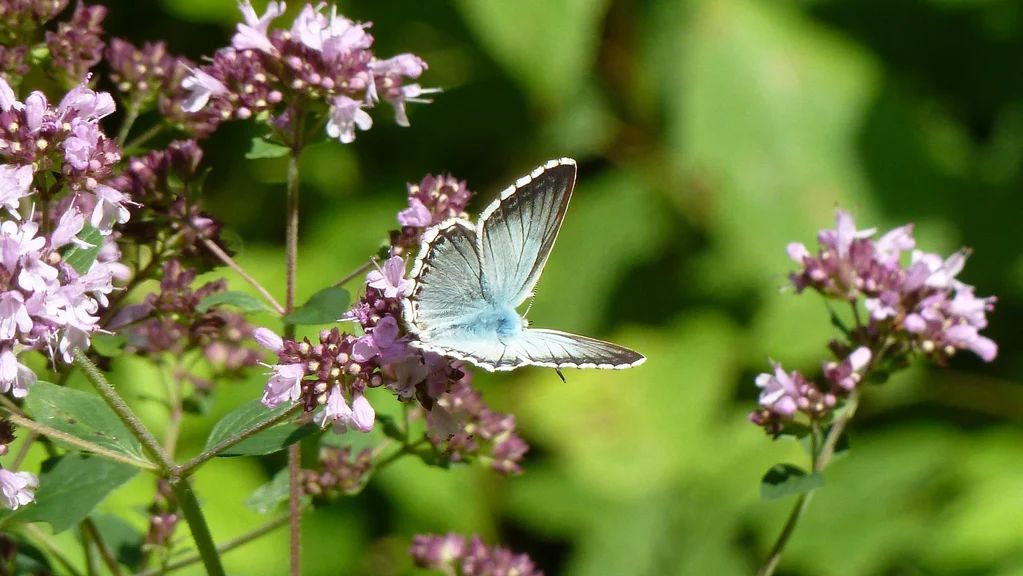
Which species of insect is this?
Lysandra coridon
